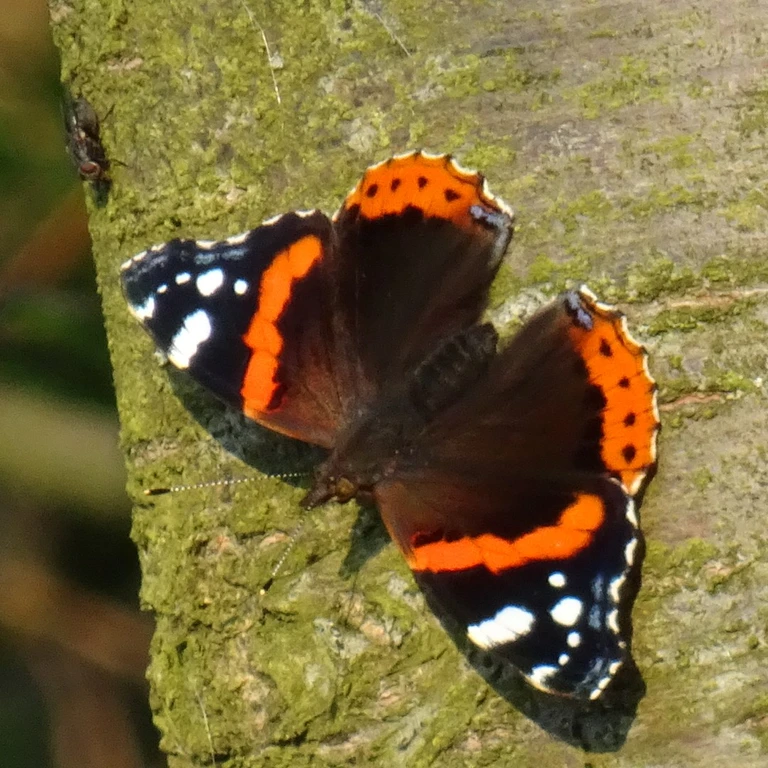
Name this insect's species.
Vanessa atalanta
